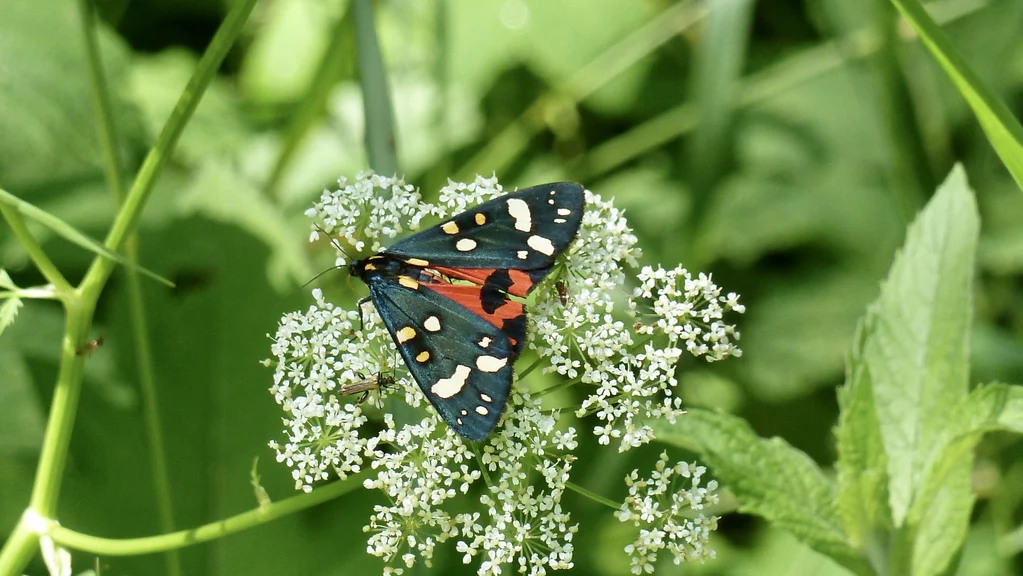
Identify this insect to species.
Callimorpha dominula
